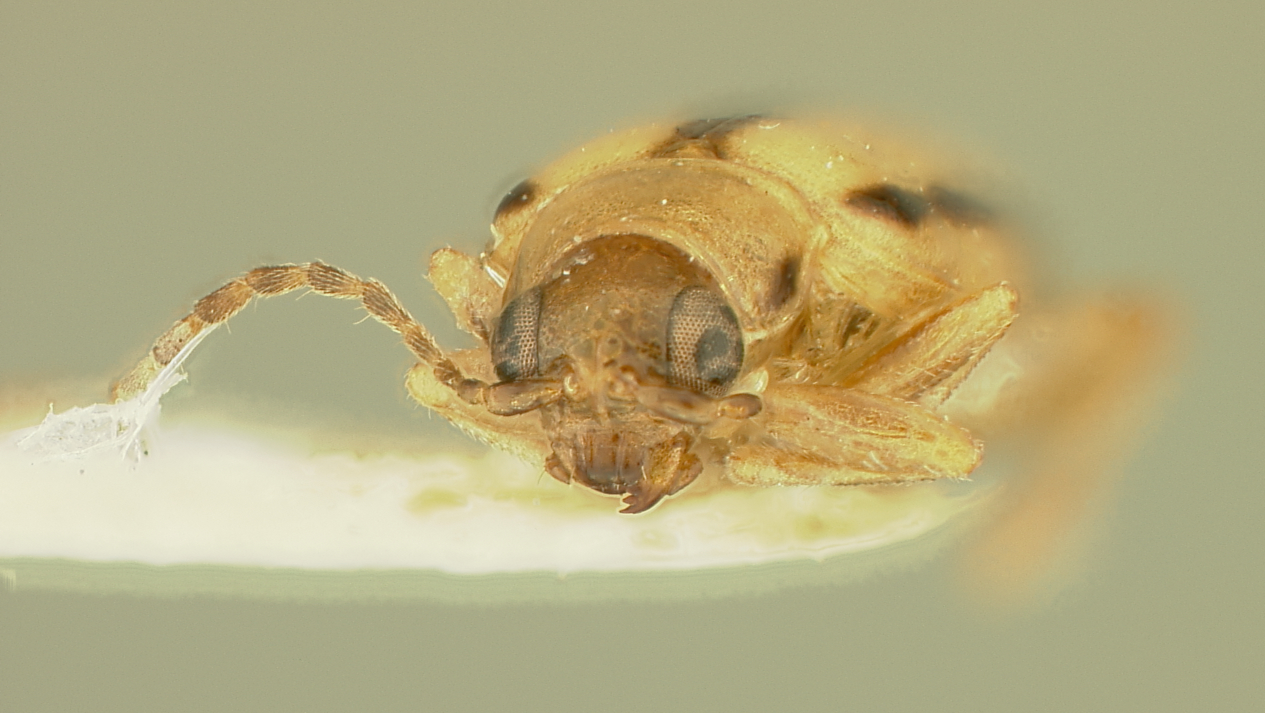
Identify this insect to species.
Systena gracilenta
